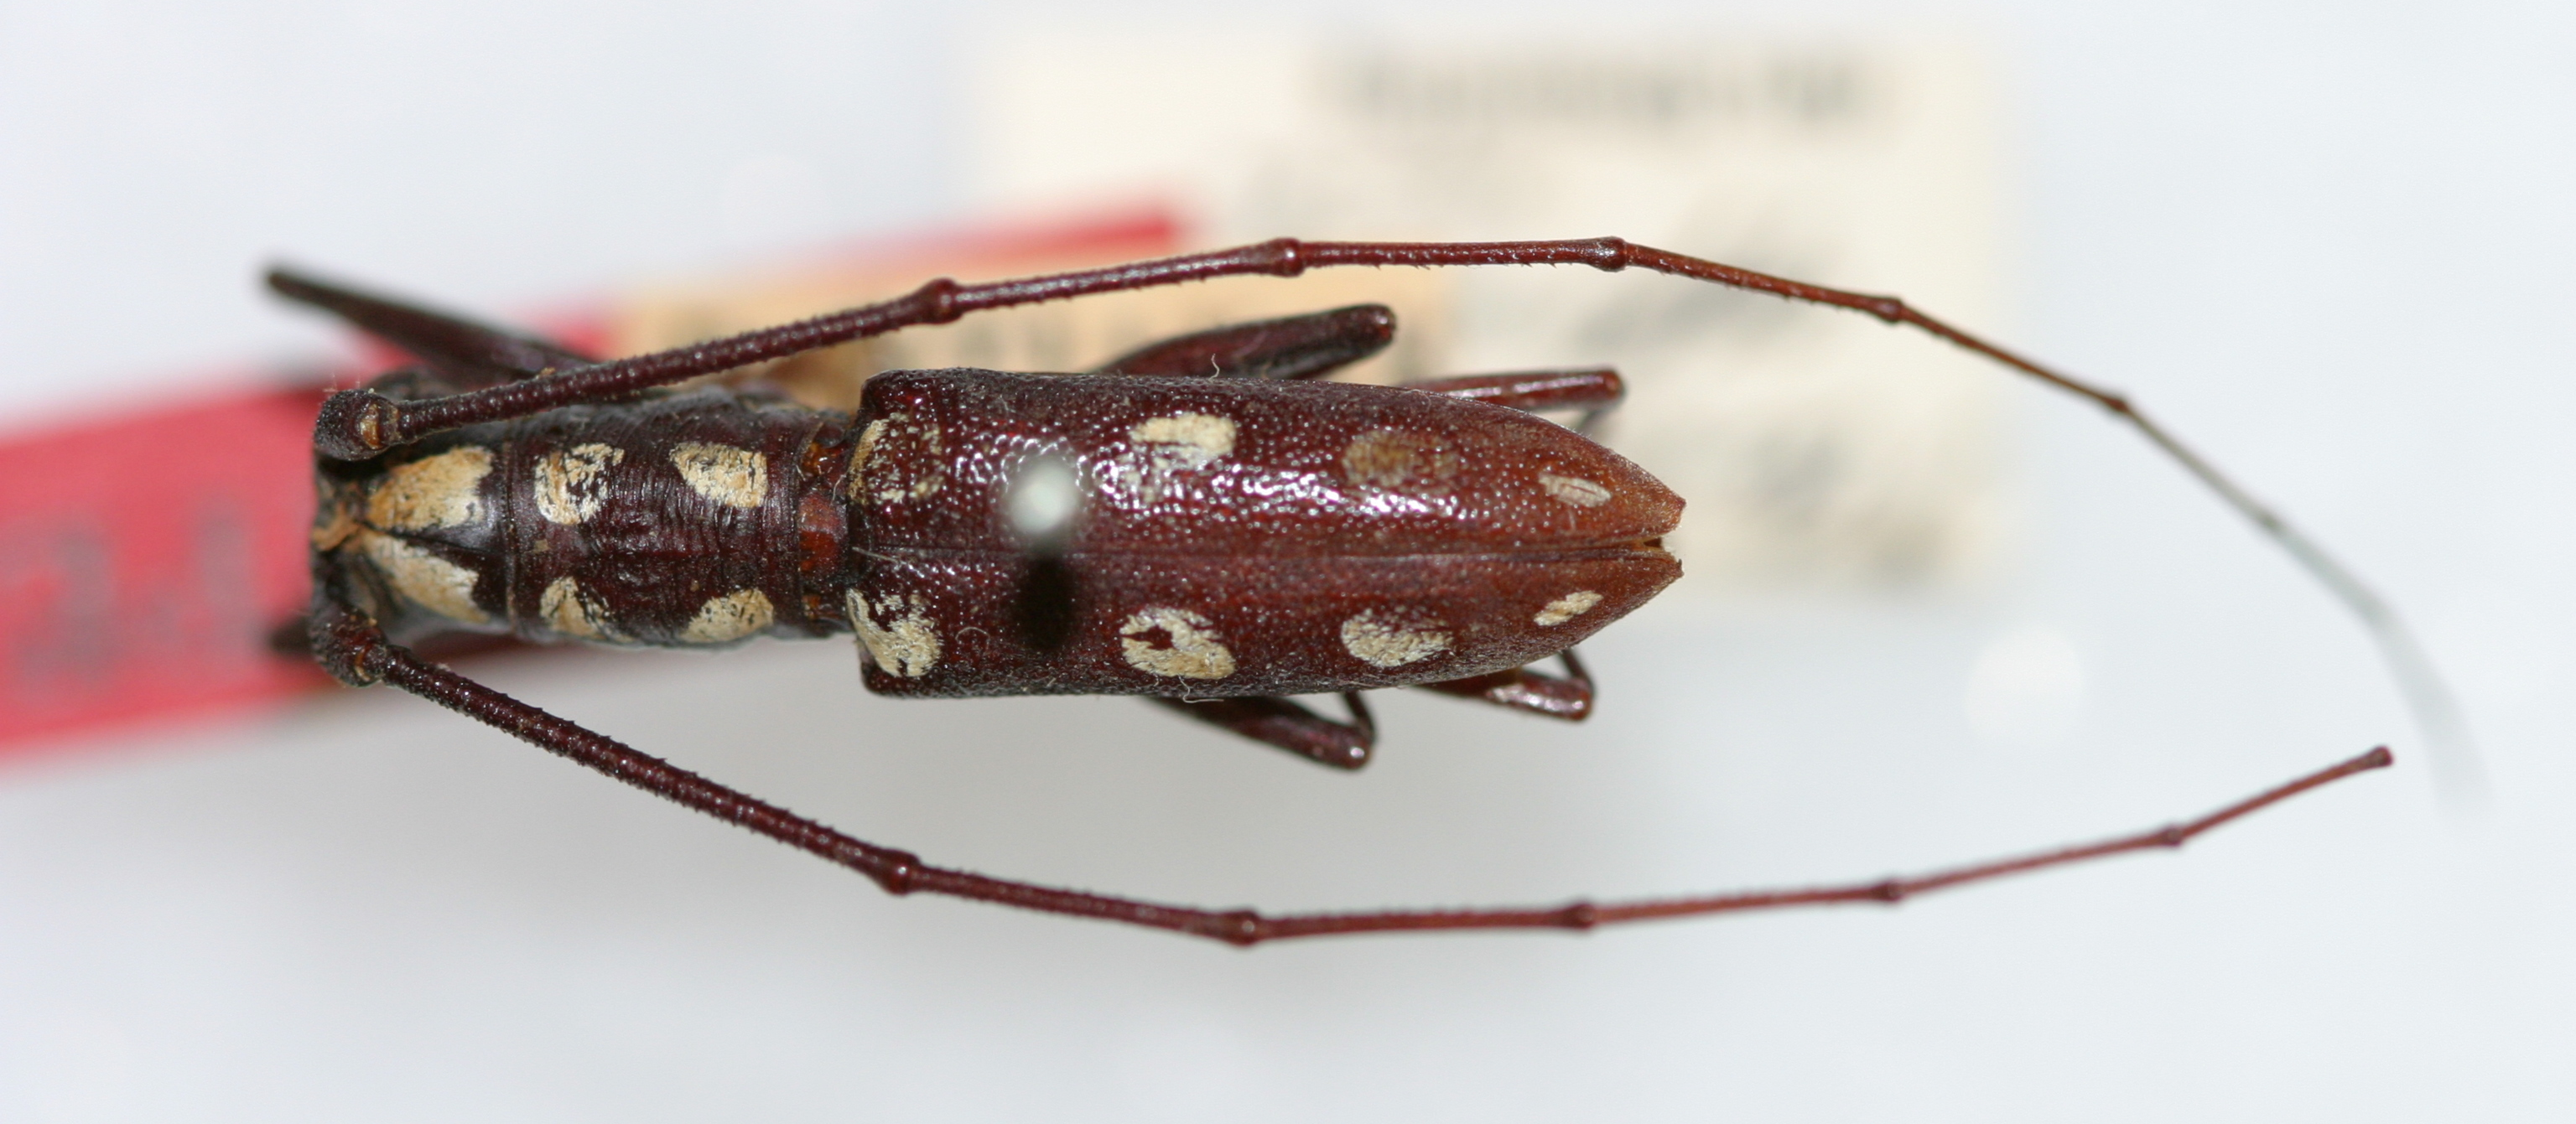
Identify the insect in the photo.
Olenecamptus affinis
